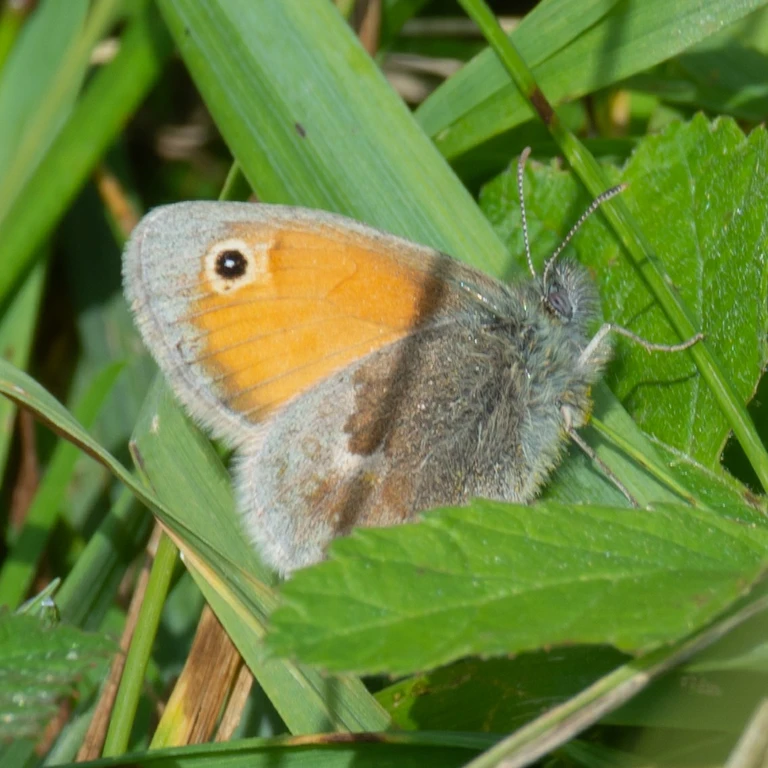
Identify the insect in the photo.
Coenonympha pamphilus
